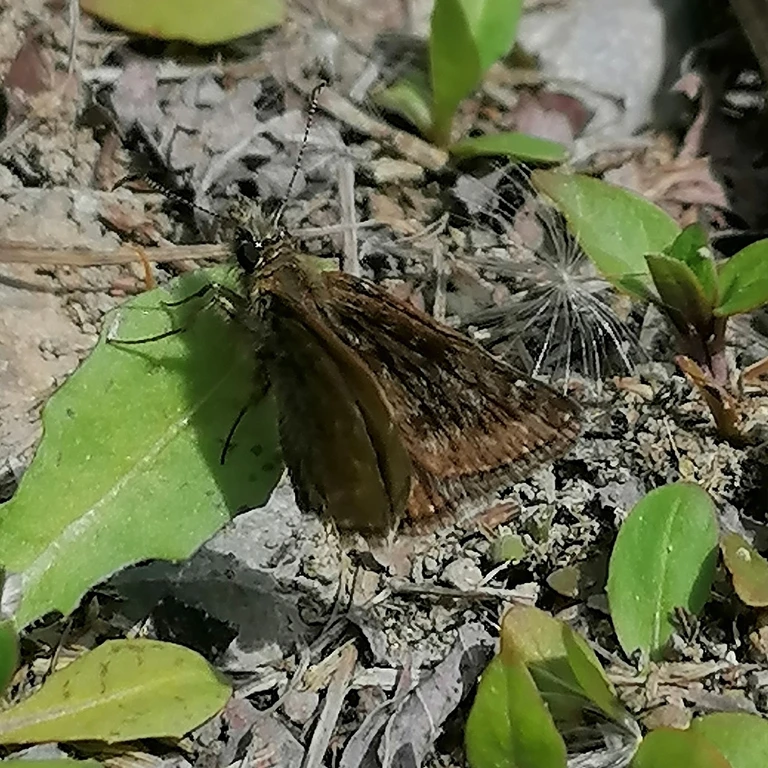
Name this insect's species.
Erynnis tages
